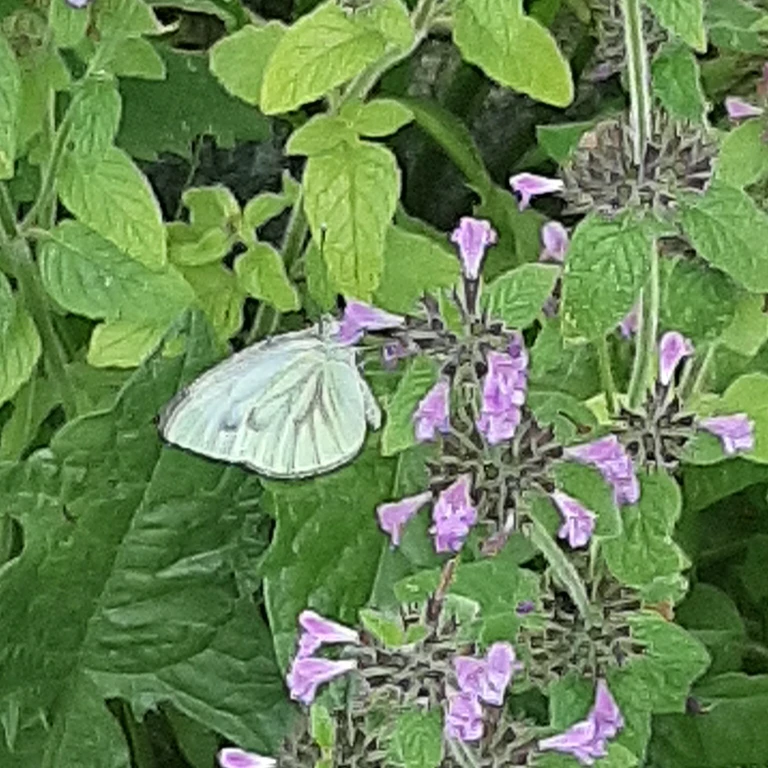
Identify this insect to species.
Pieris napi
